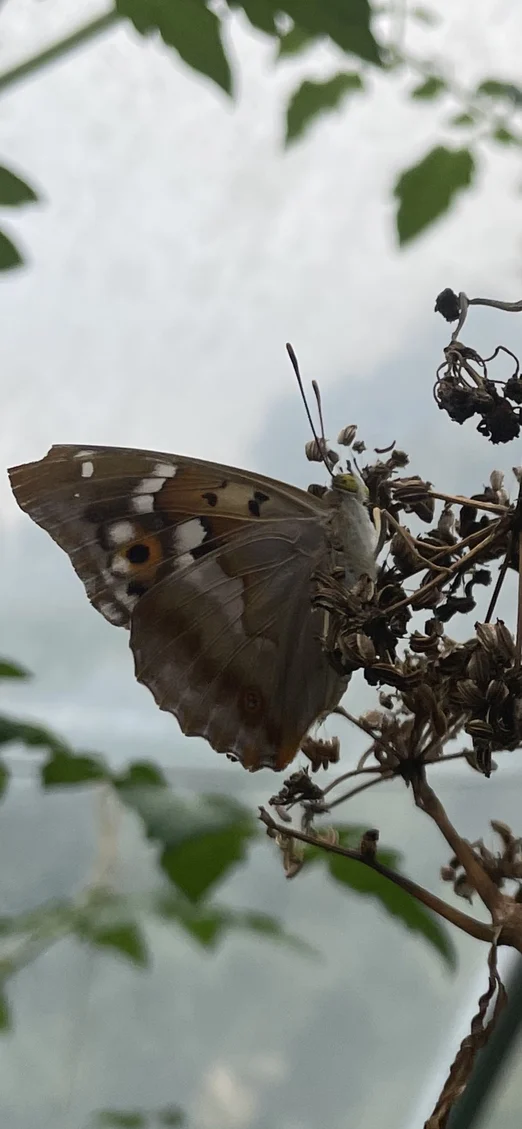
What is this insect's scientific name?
Apatura ilia
